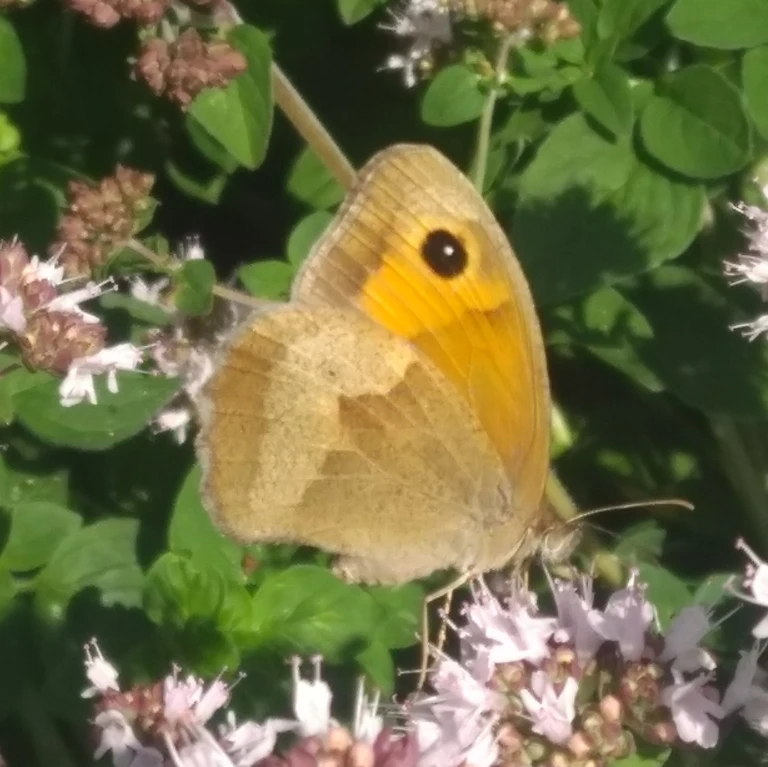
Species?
Maniola jurtina
